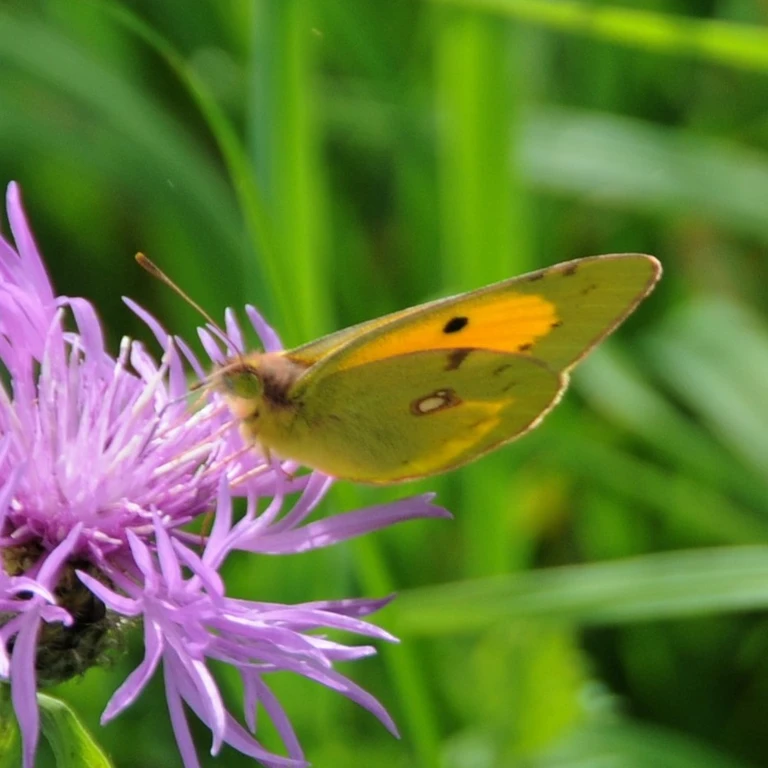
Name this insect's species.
Colias croceus
